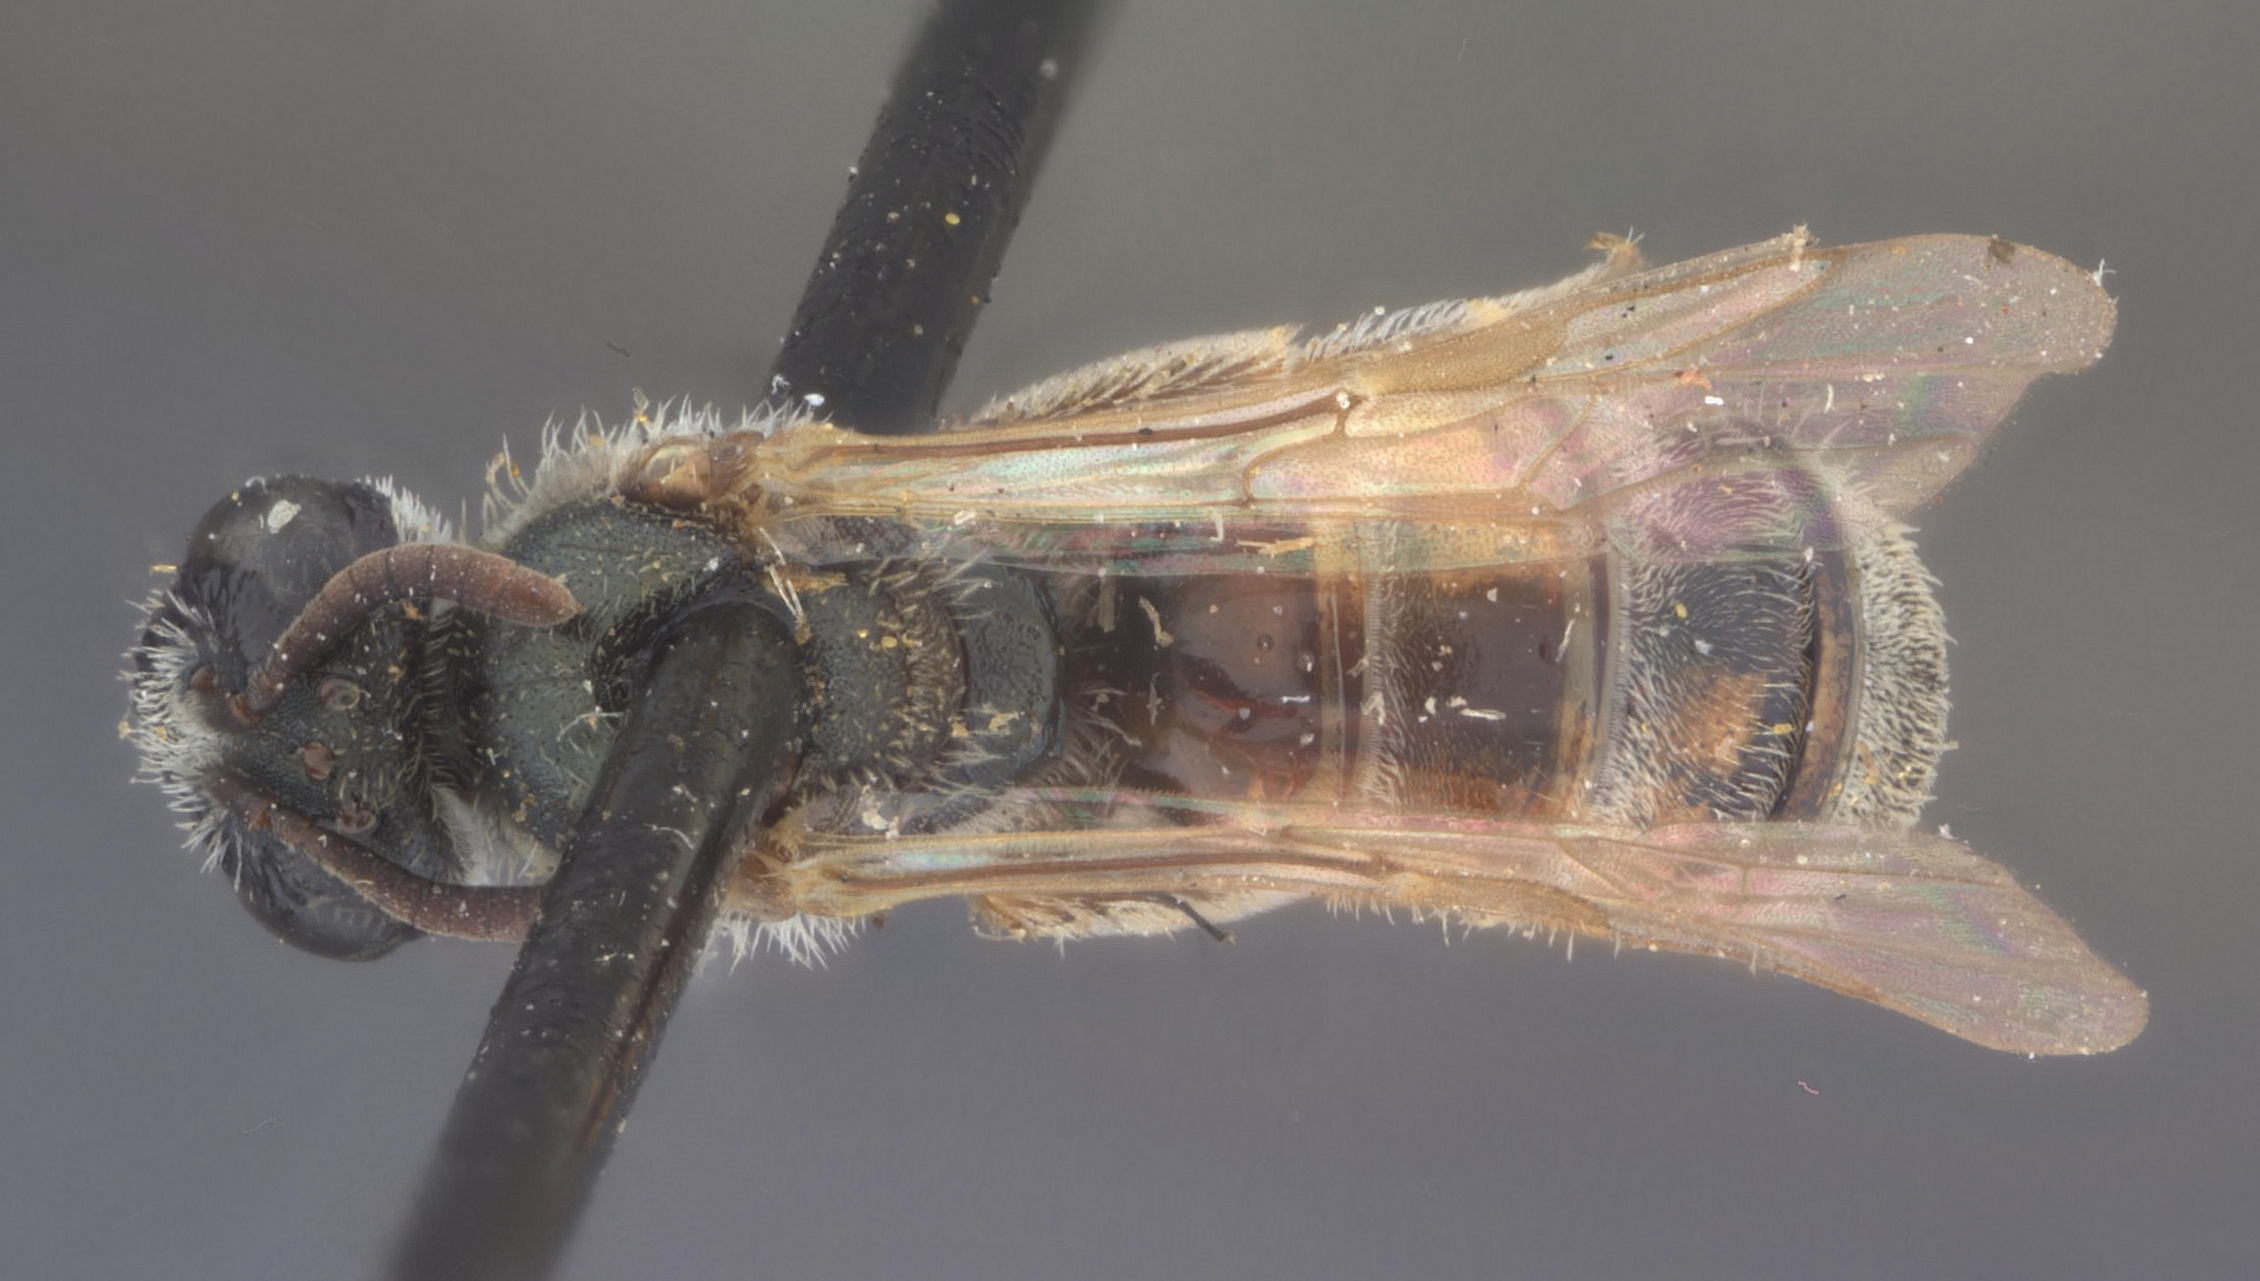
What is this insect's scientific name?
Halictus scrophulariae
